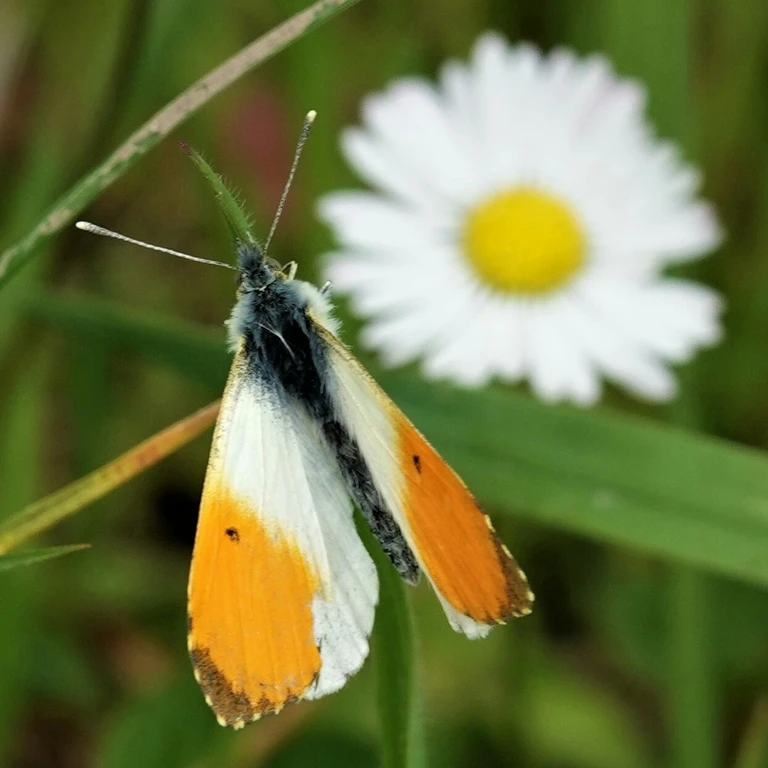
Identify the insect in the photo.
Anthocharis cardamines
